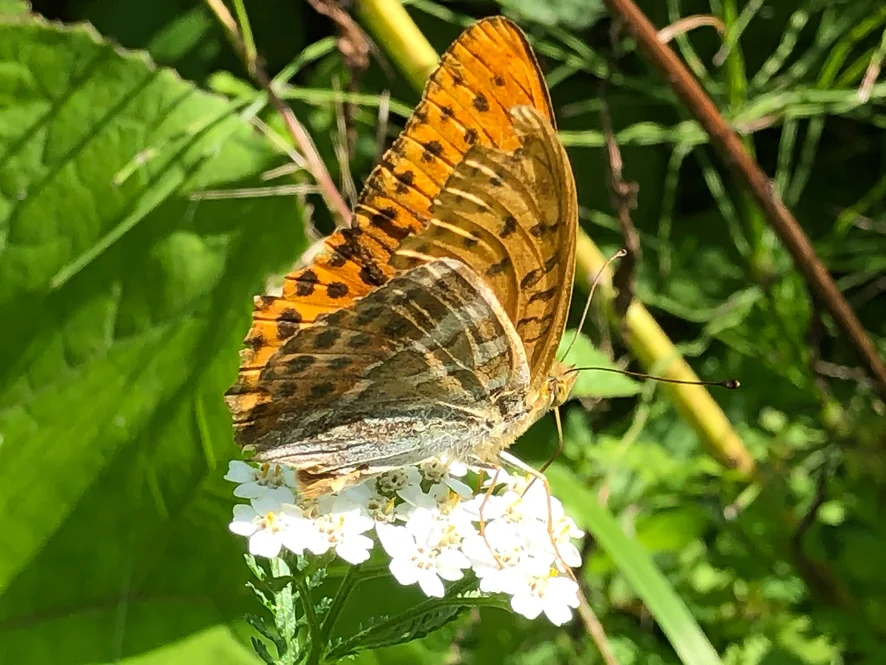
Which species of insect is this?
Argynnis paphia
